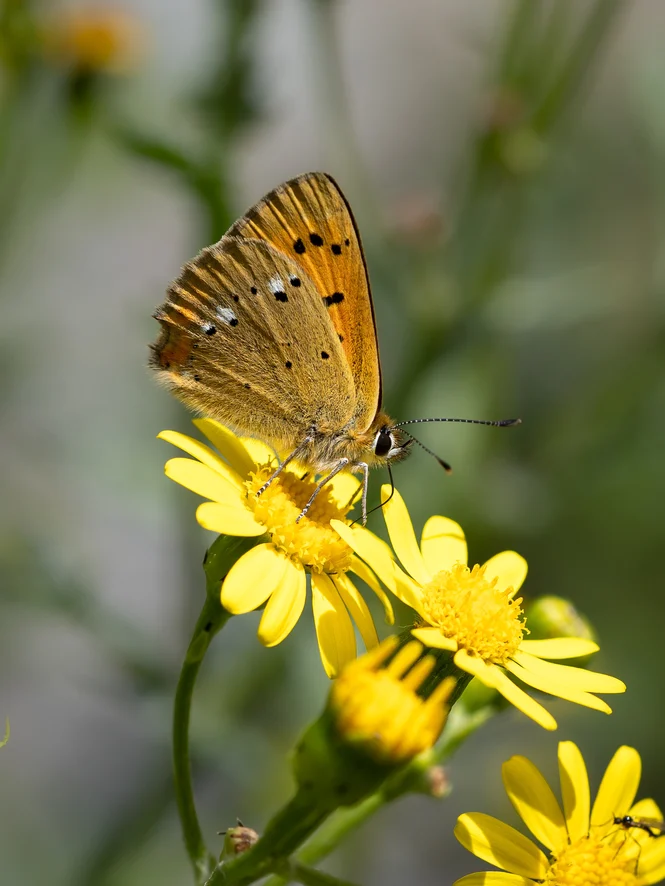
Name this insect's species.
Lycaena virgaureae
